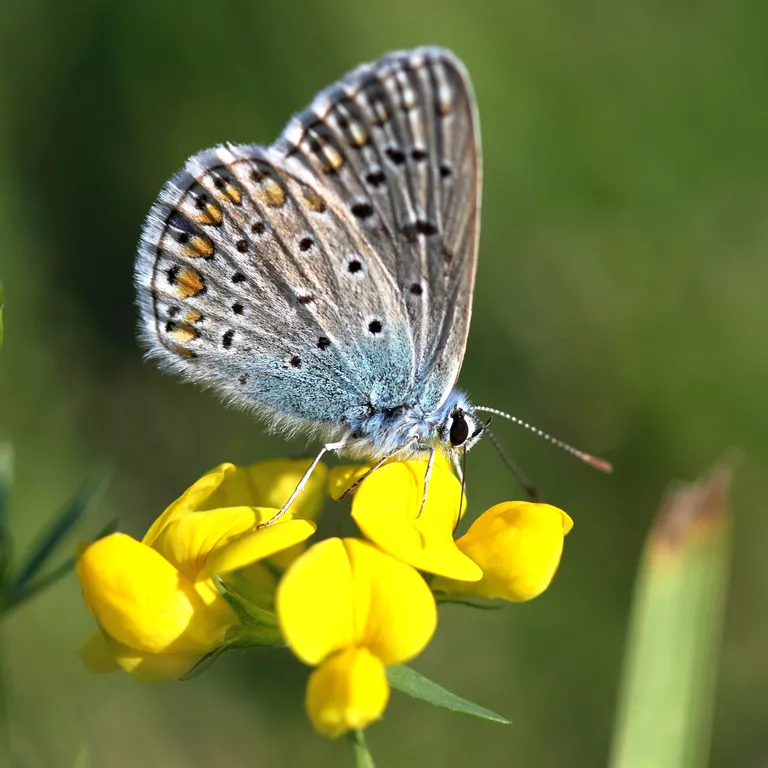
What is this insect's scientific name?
Polyommatus icarus
